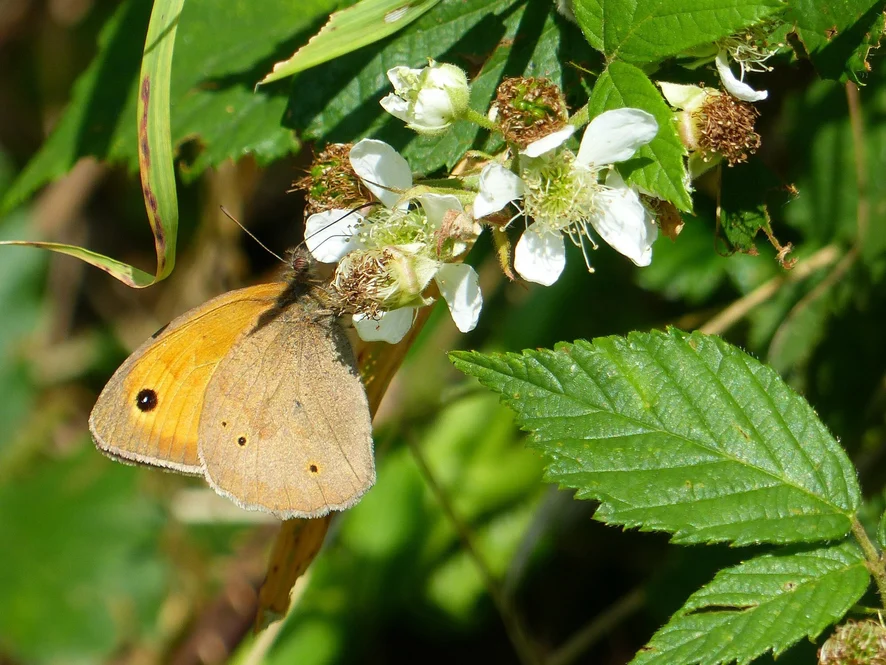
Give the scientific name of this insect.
Maniola jurtina
